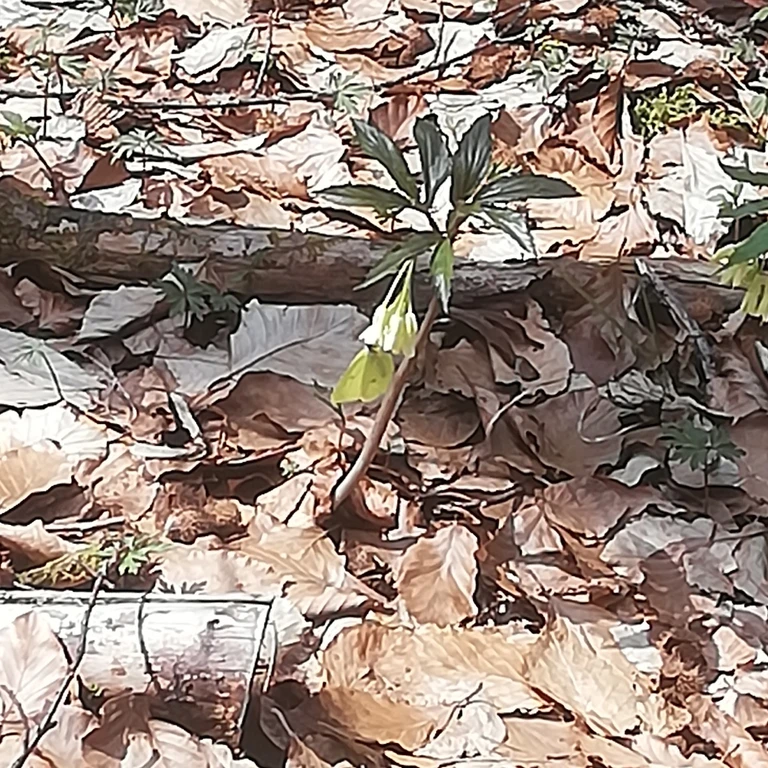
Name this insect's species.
Gonepteryx rhamni
